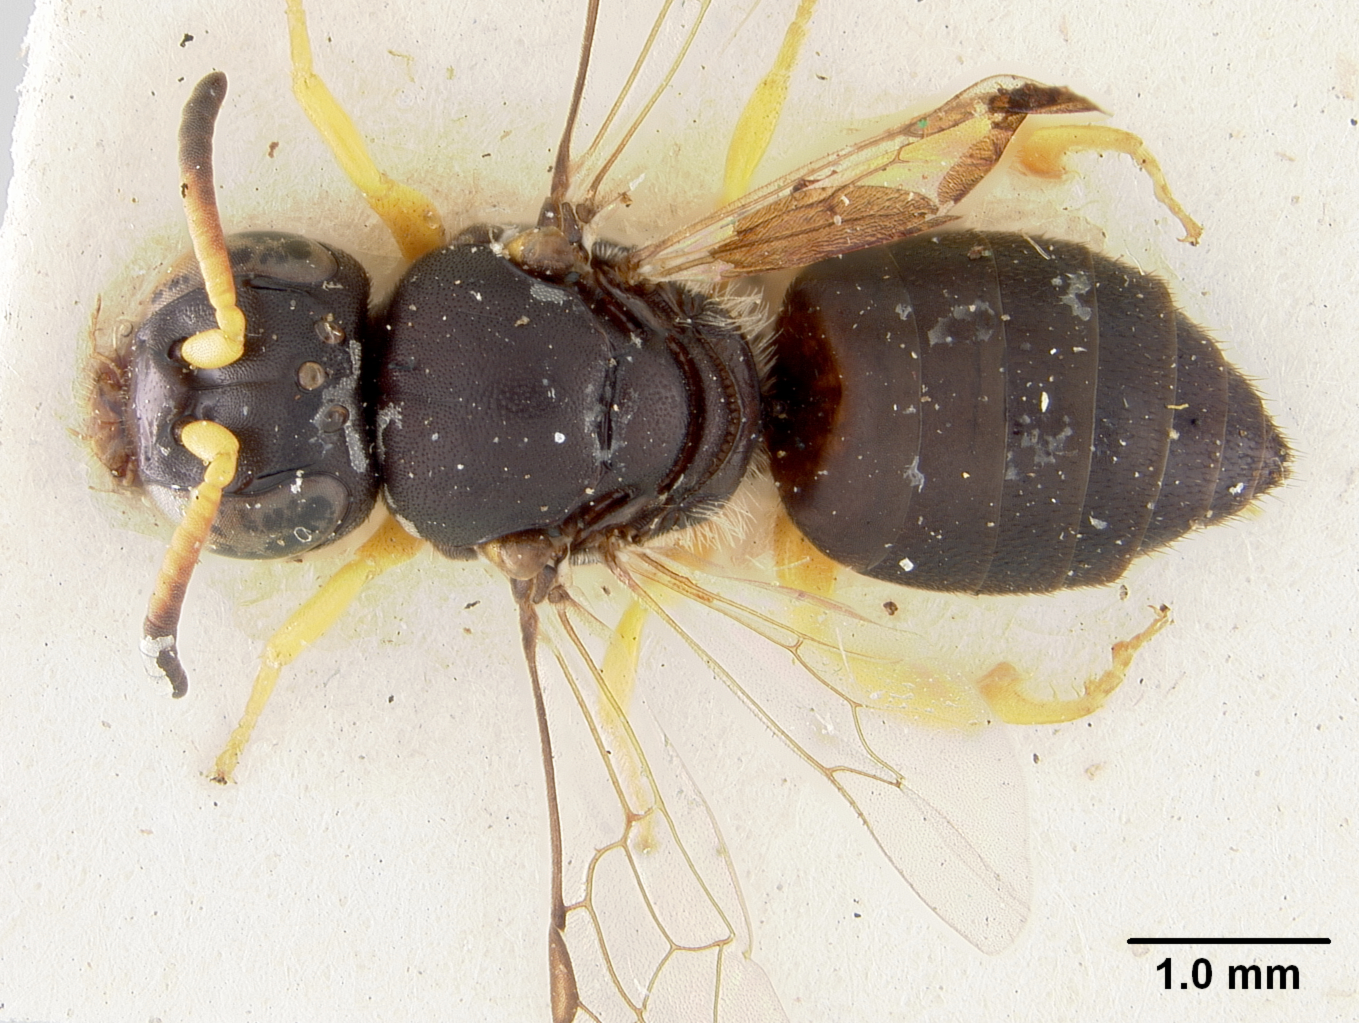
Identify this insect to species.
Pachyprosopis angophorae
